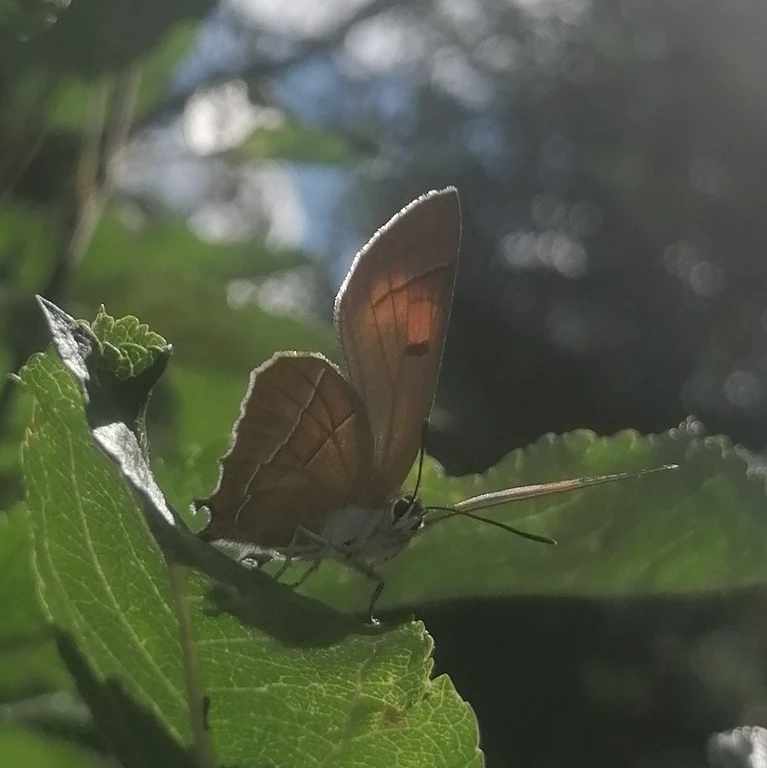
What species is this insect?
Thecla betulae
